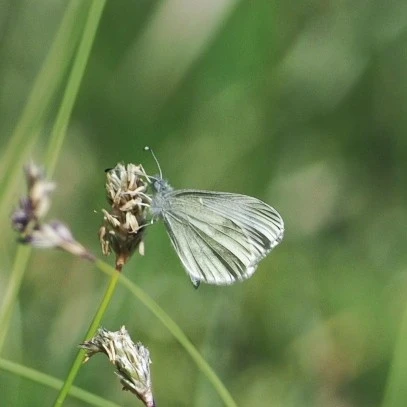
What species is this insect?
Leptidea sinapis/juvernica
